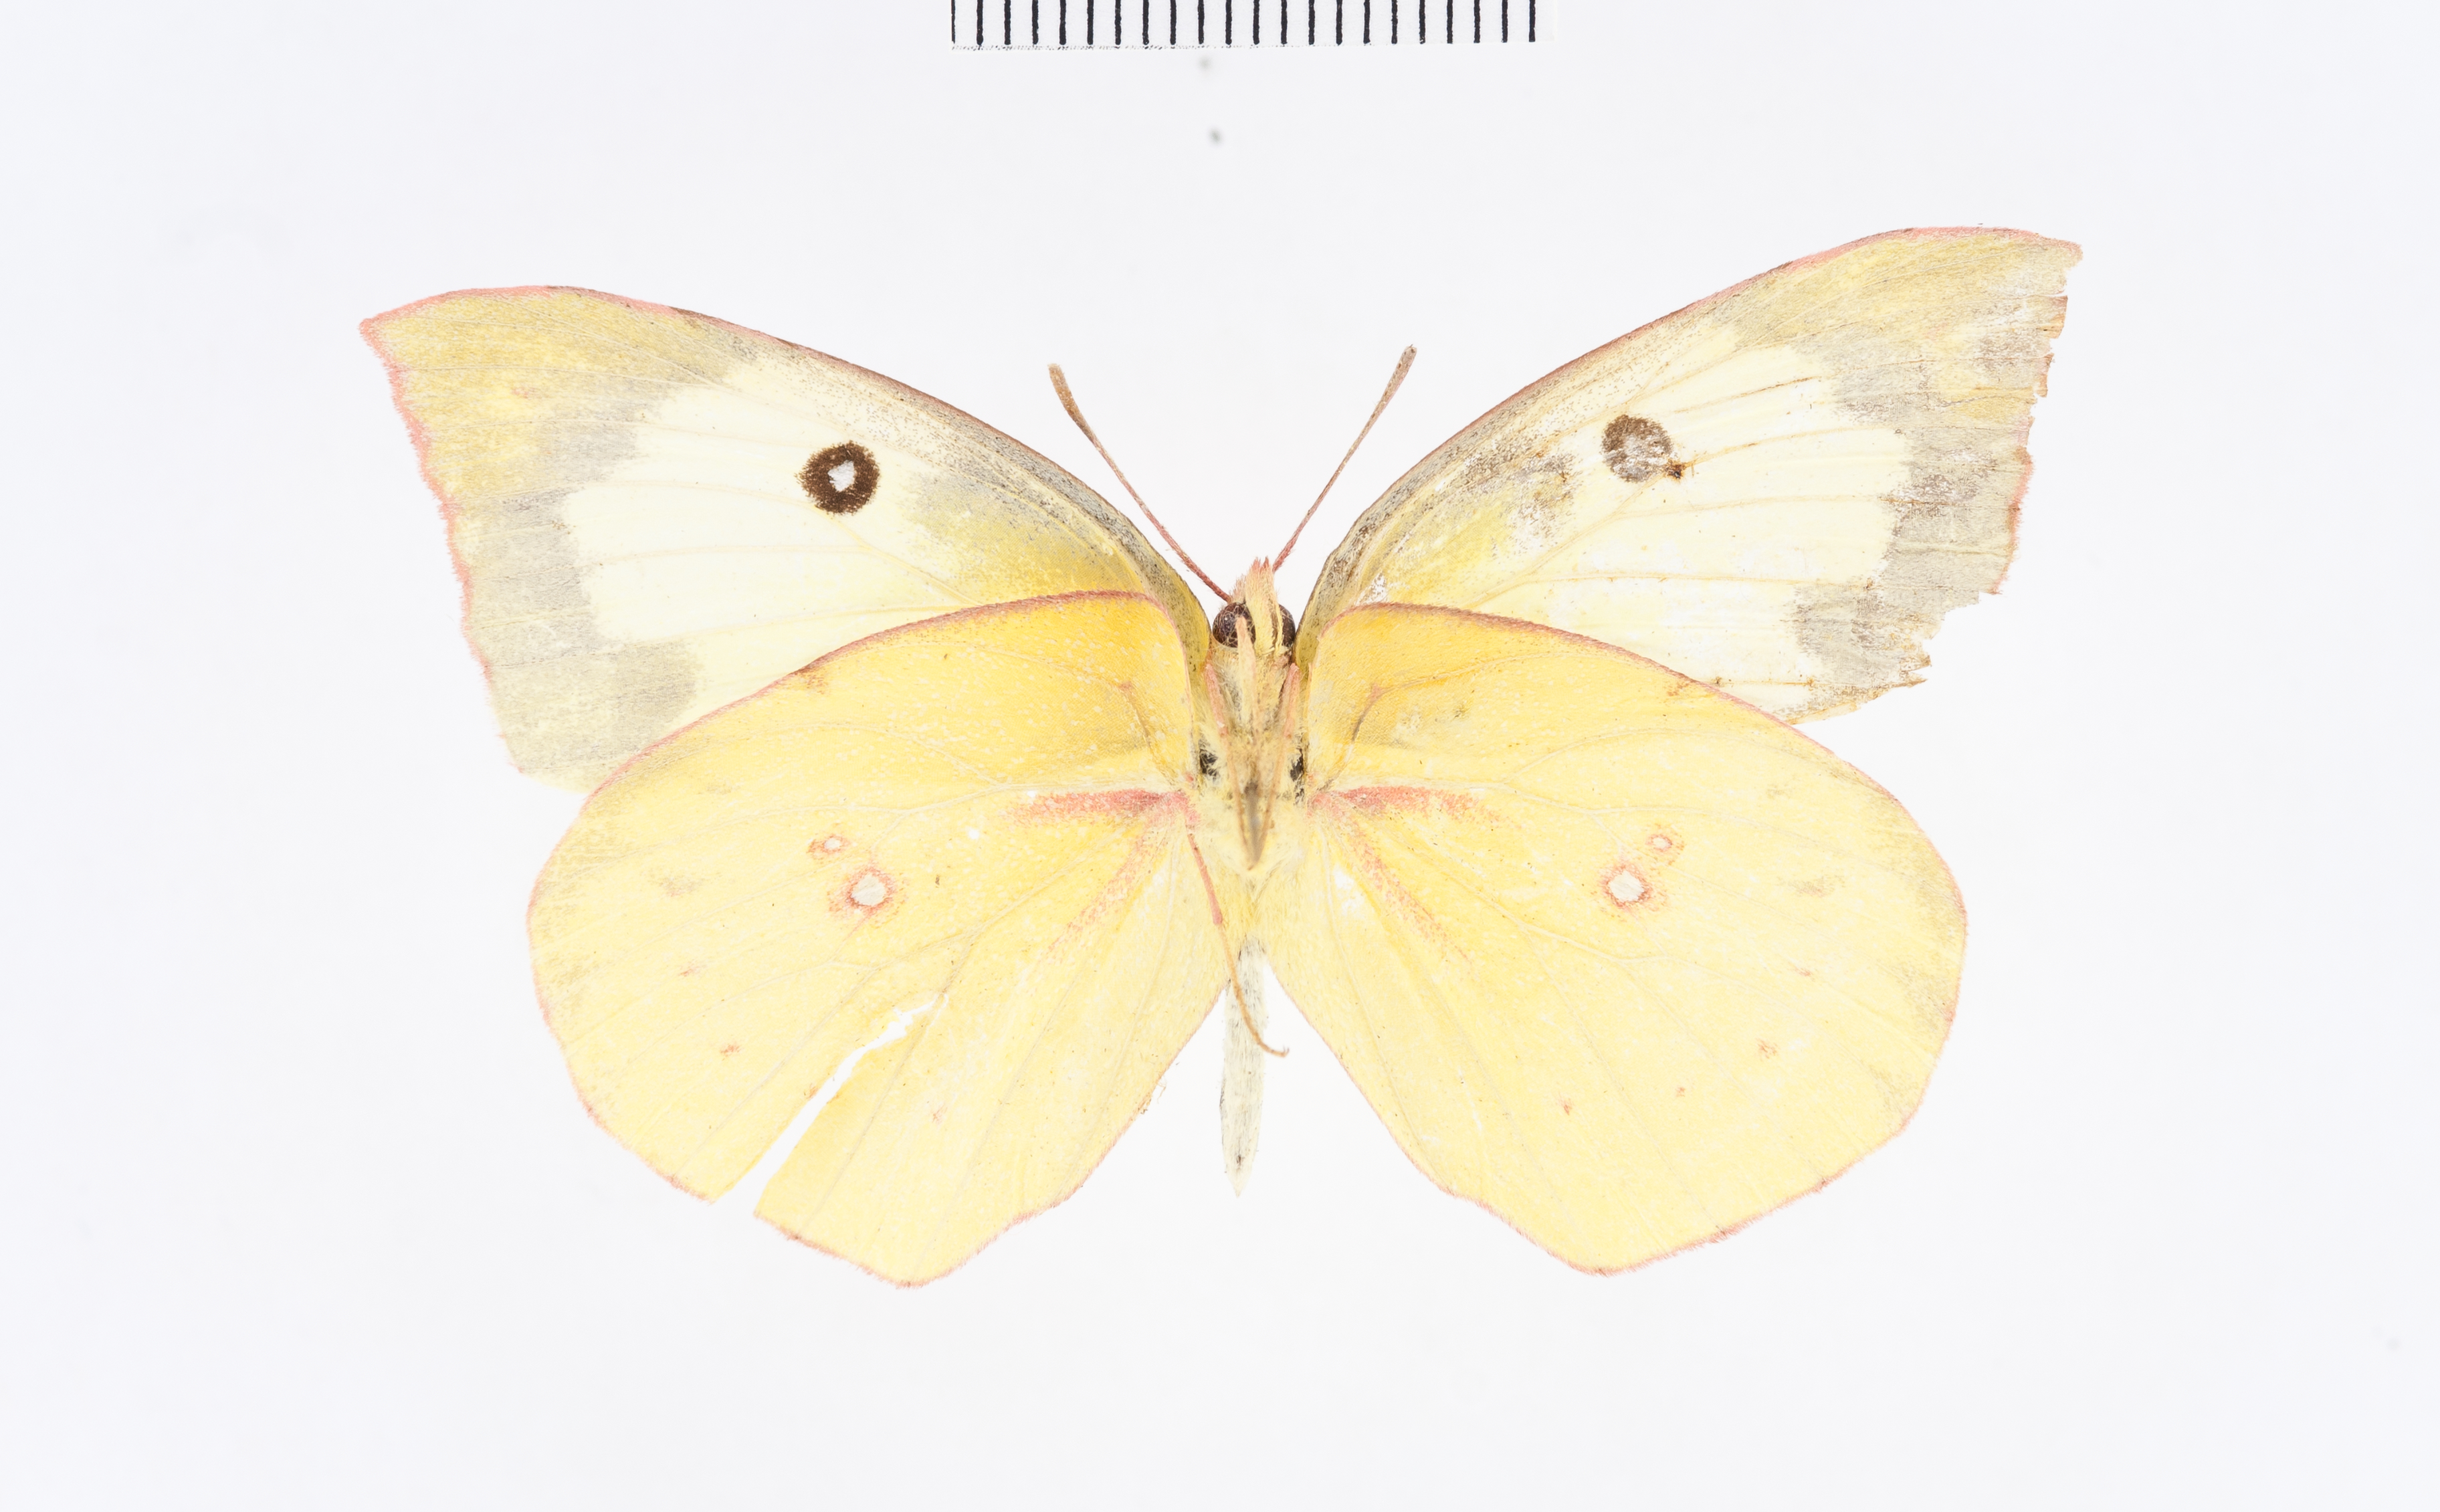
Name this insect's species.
Colias cesonia
